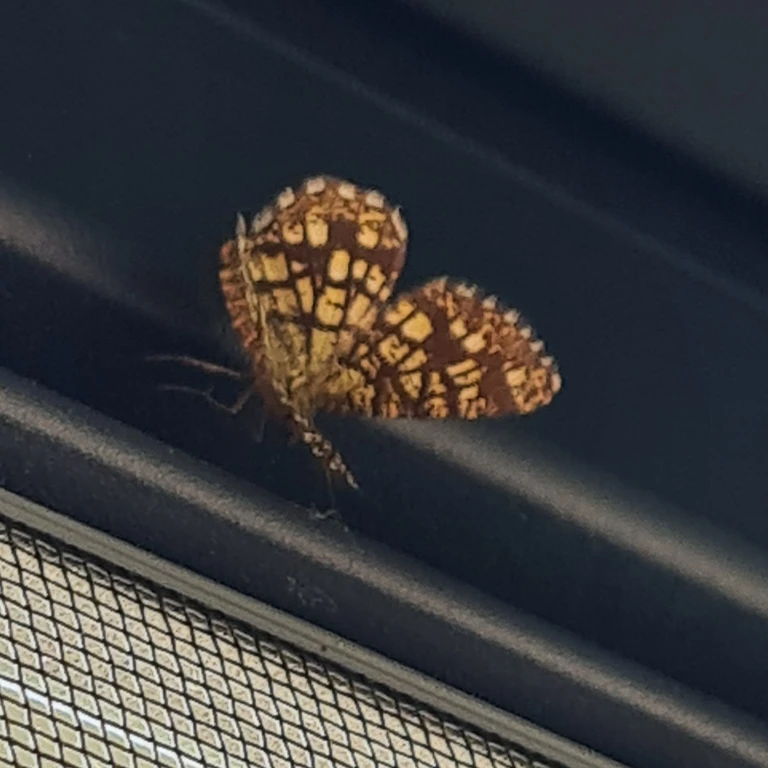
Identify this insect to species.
Chiasmia clathrata
